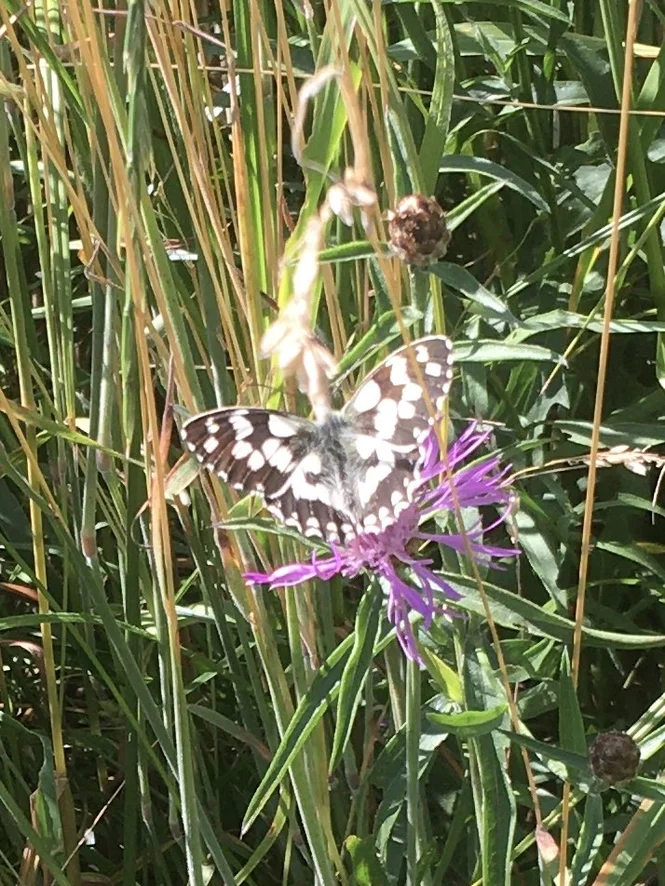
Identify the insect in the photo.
Melanargia galathea
